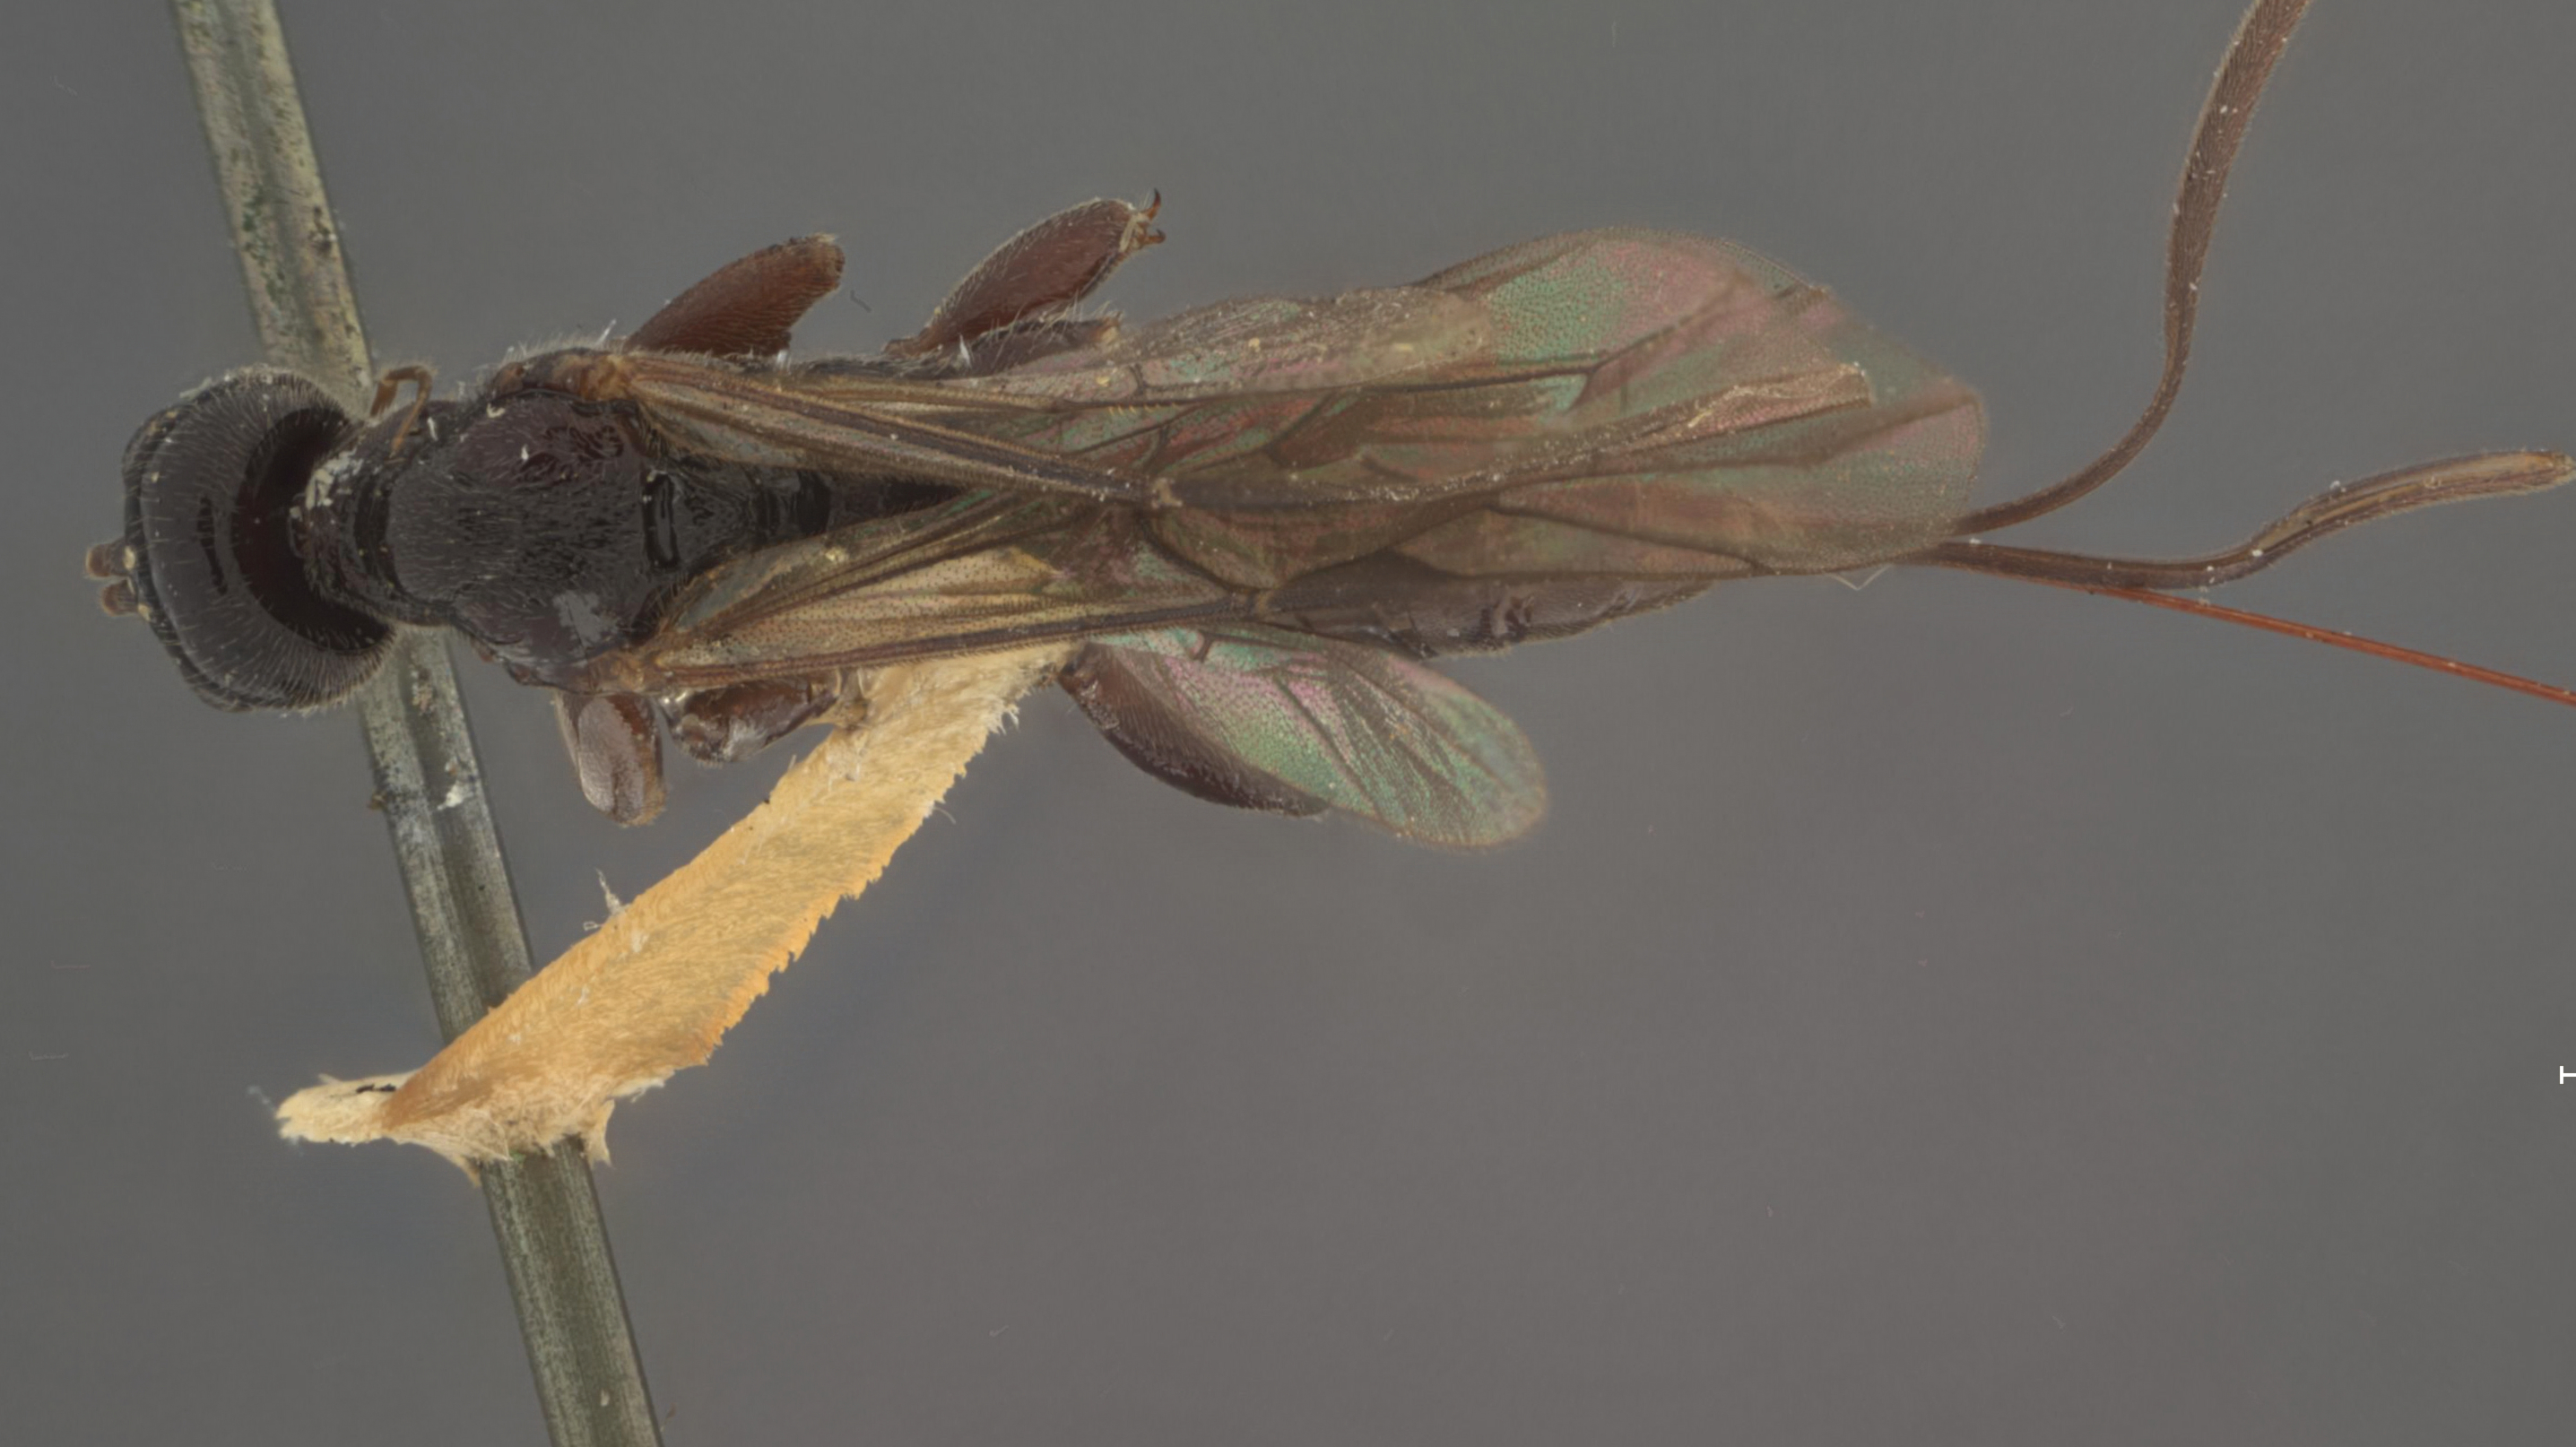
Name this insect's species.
Odontomerus stejnegeri
